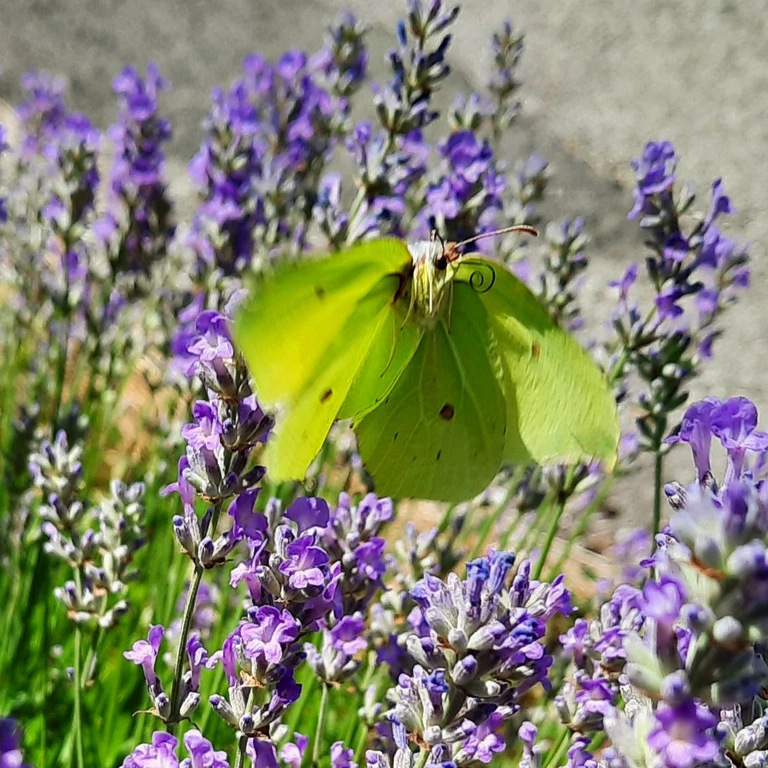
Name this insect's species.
Gonepteryx rhamni
